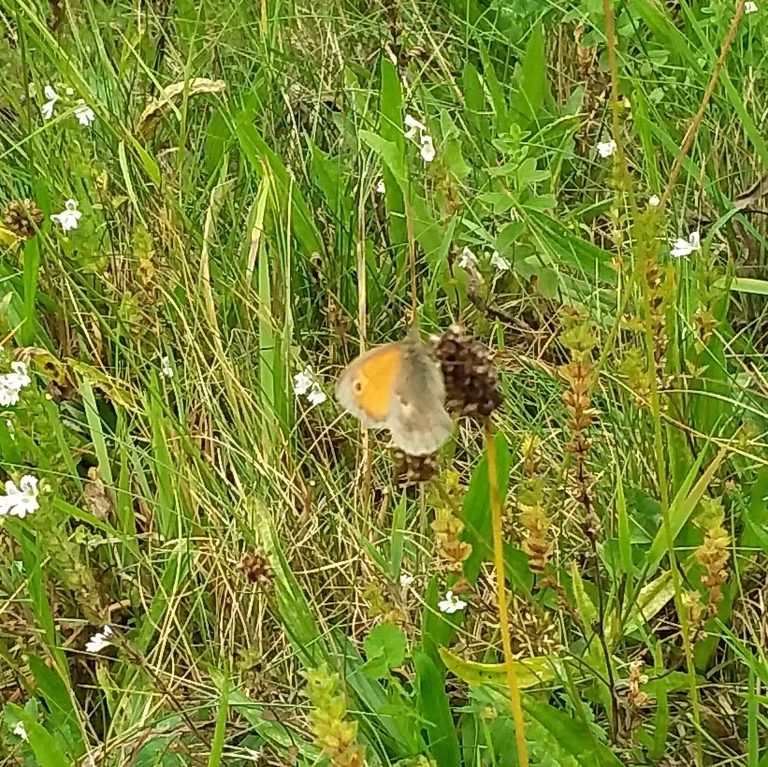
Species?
Coenonympha pamphilus
